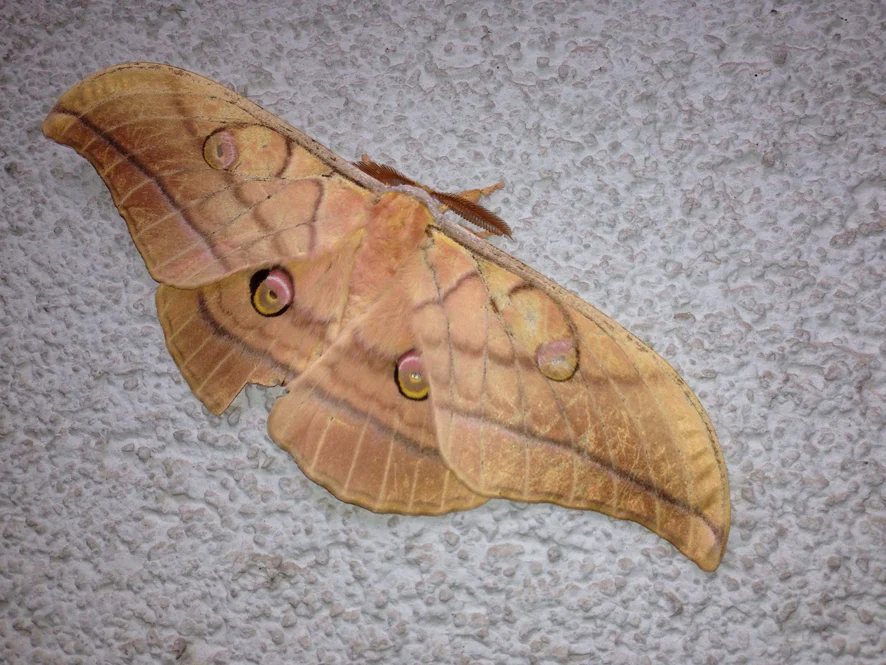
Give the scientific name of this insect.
Antheraea yamamai
